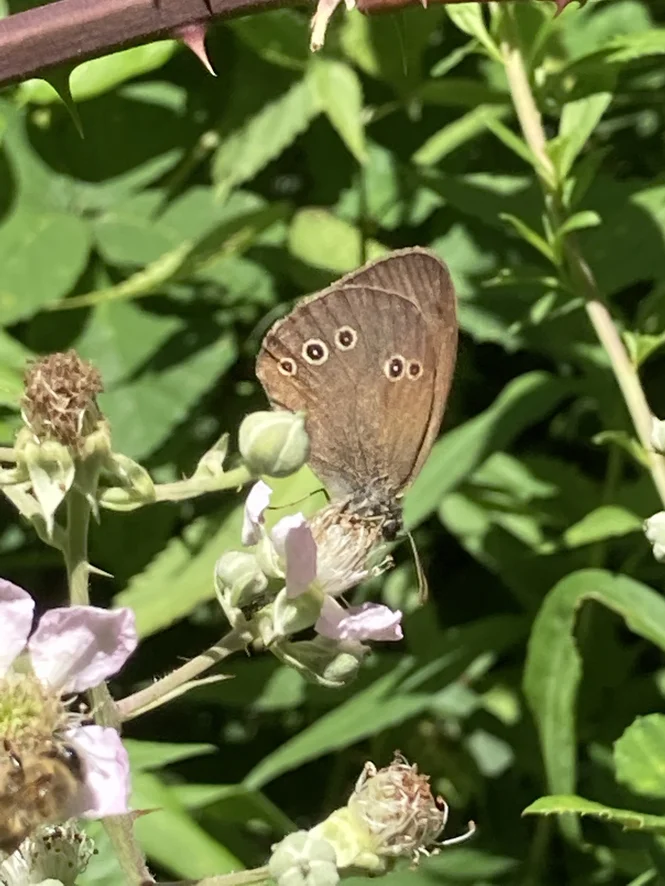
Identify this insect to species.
Aphantopus hyperantus
